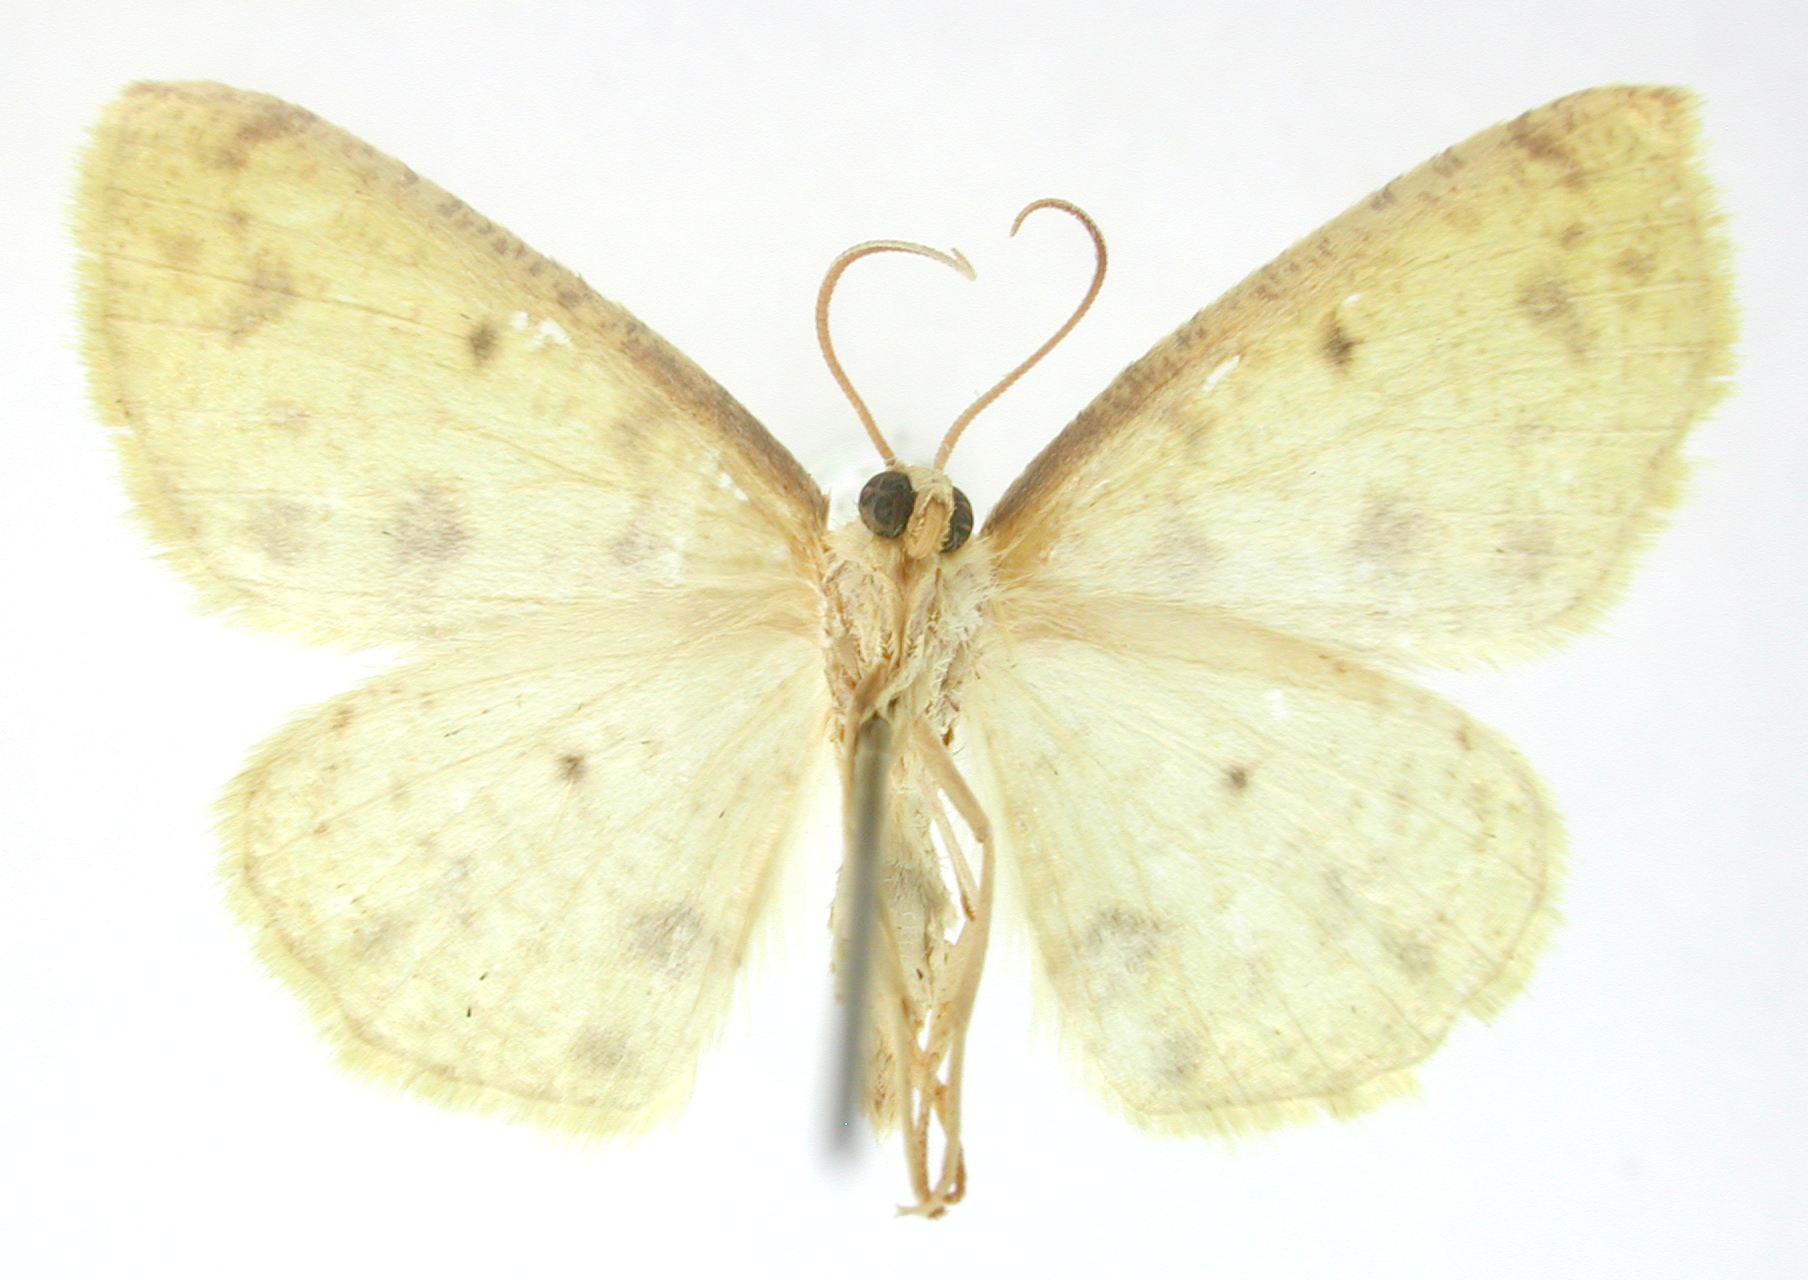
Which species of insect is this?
Spododes auranticolor
